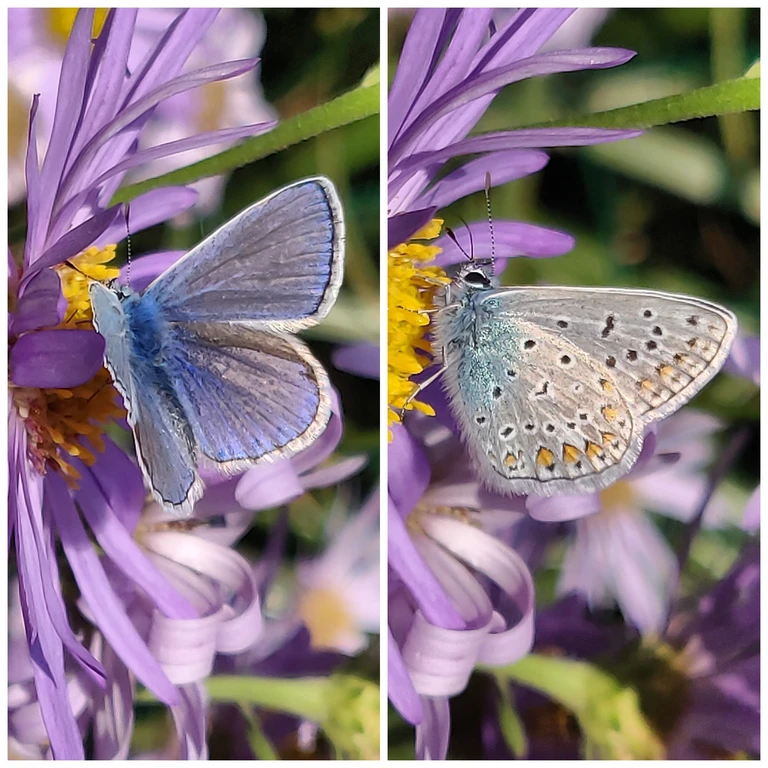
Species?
Polyommatus icarus
